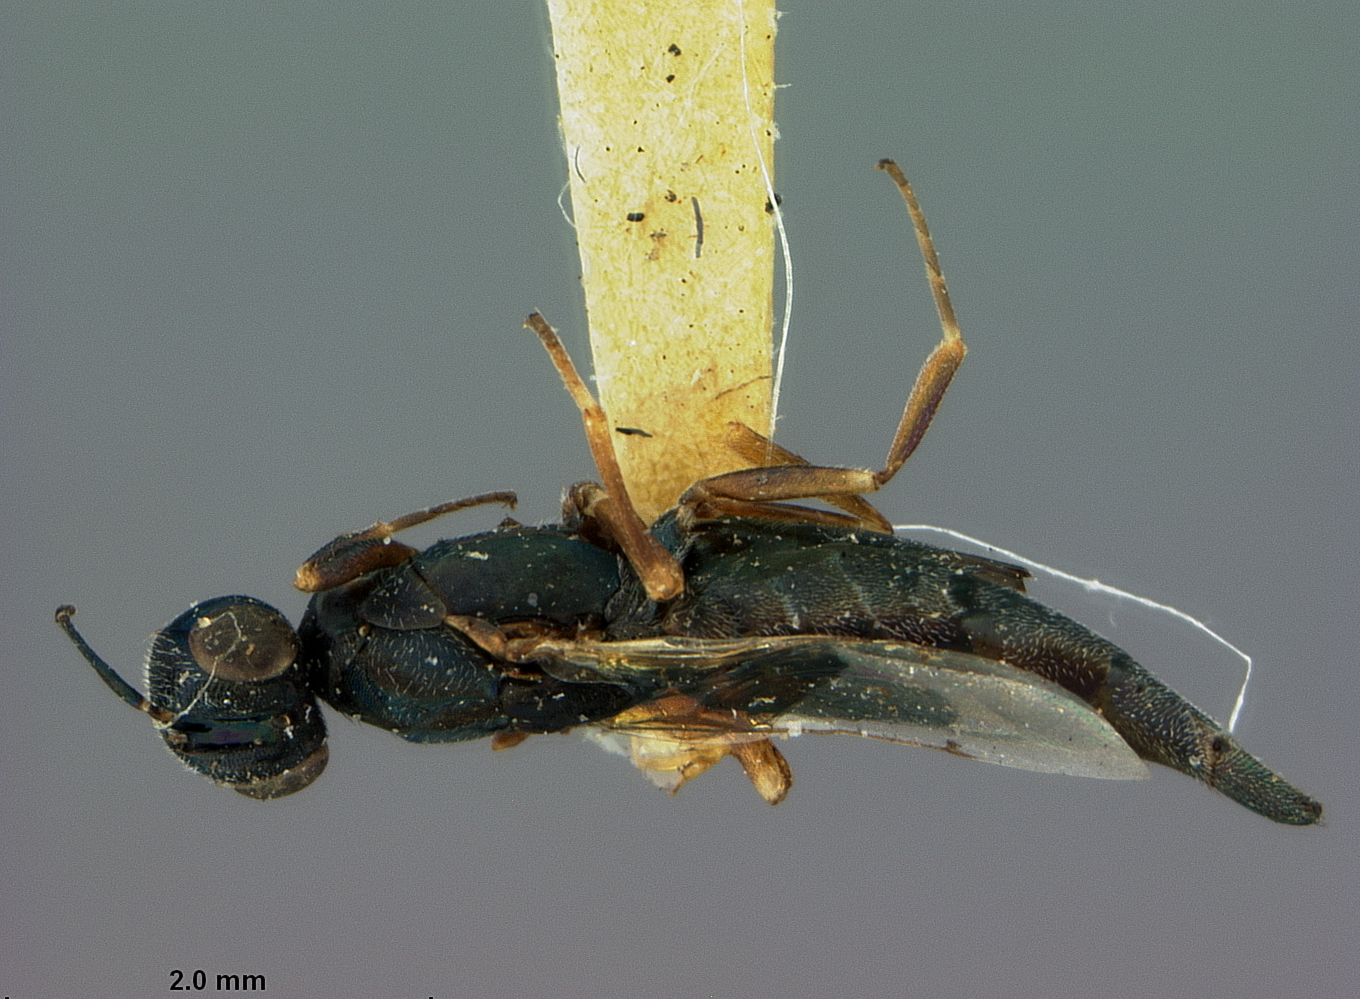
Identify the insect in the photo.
Ratzeburgia hyalinipennis
